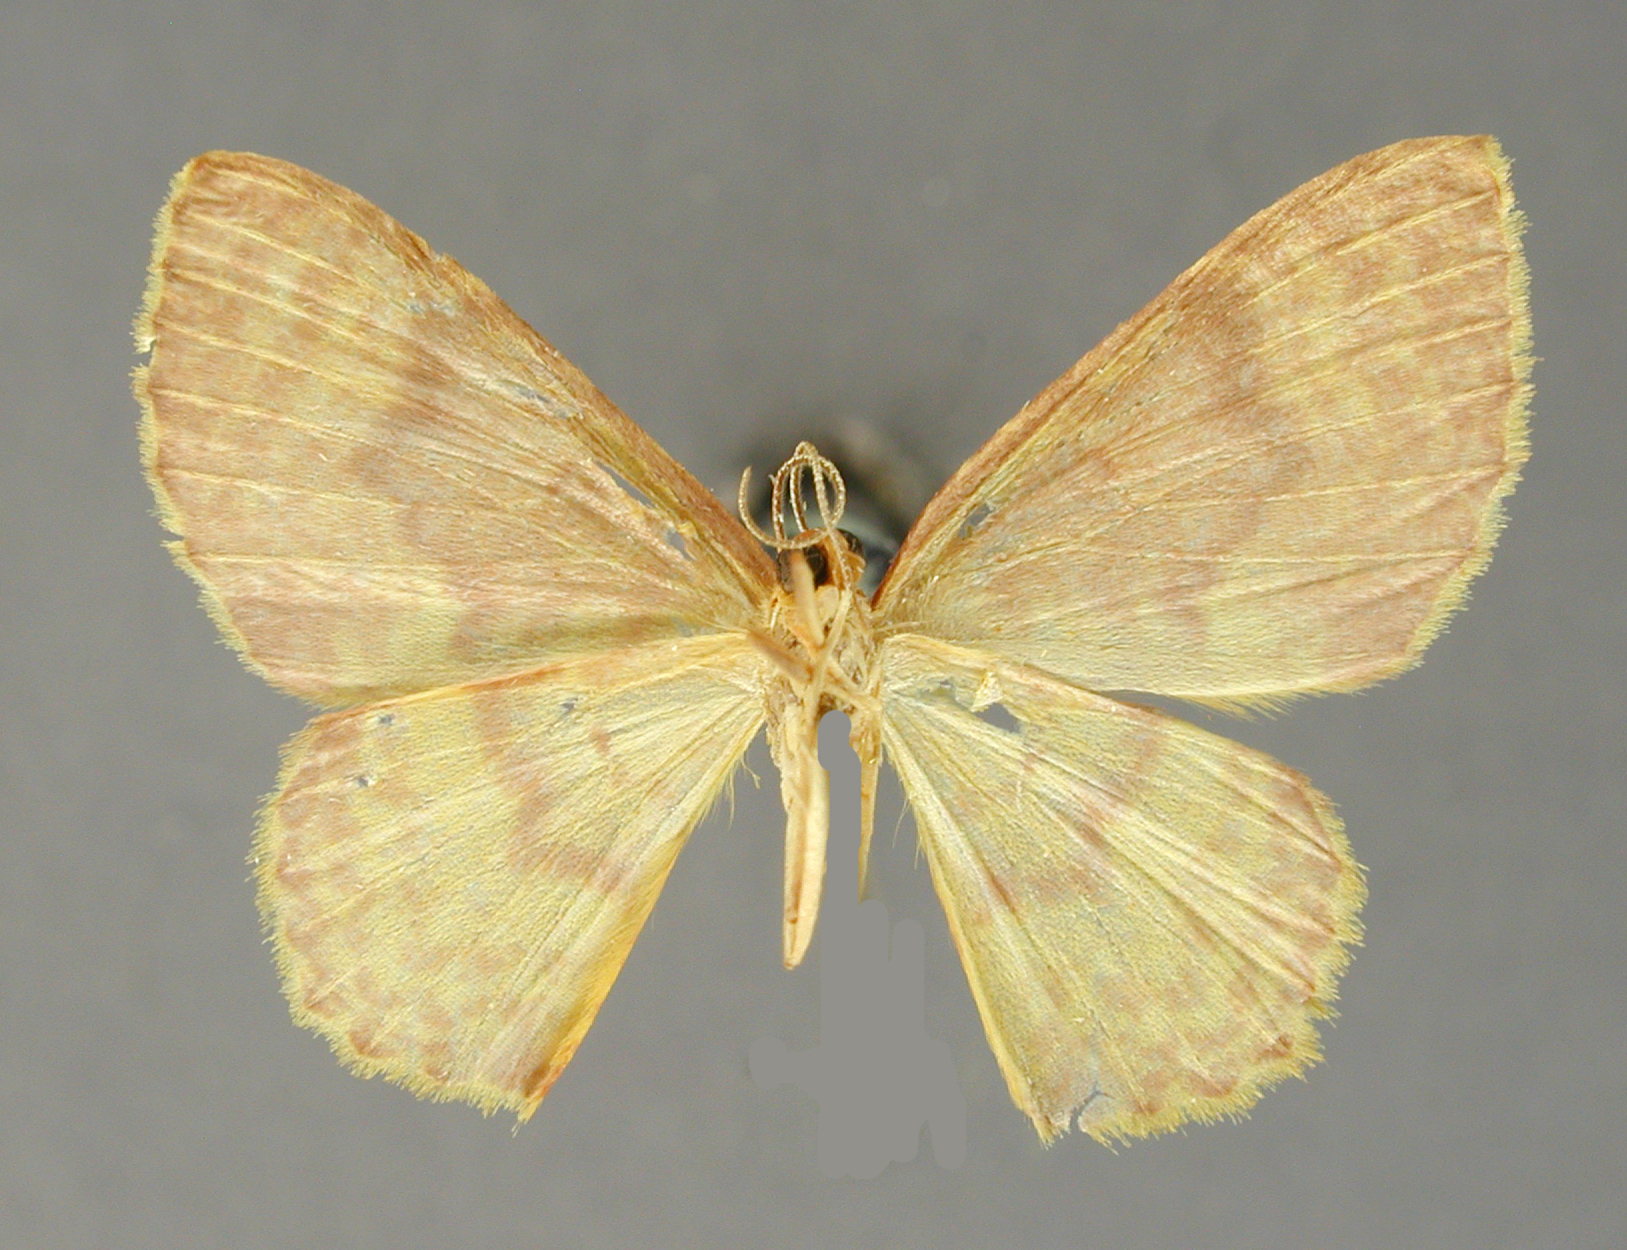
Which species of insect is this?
Cambogia hulaquina
